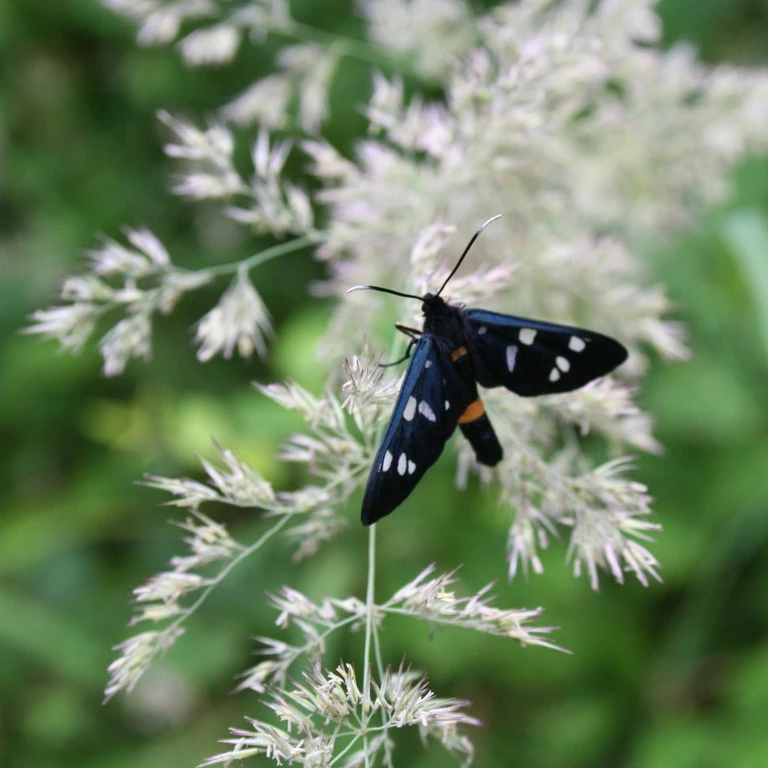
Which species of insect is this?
Amata phegea
